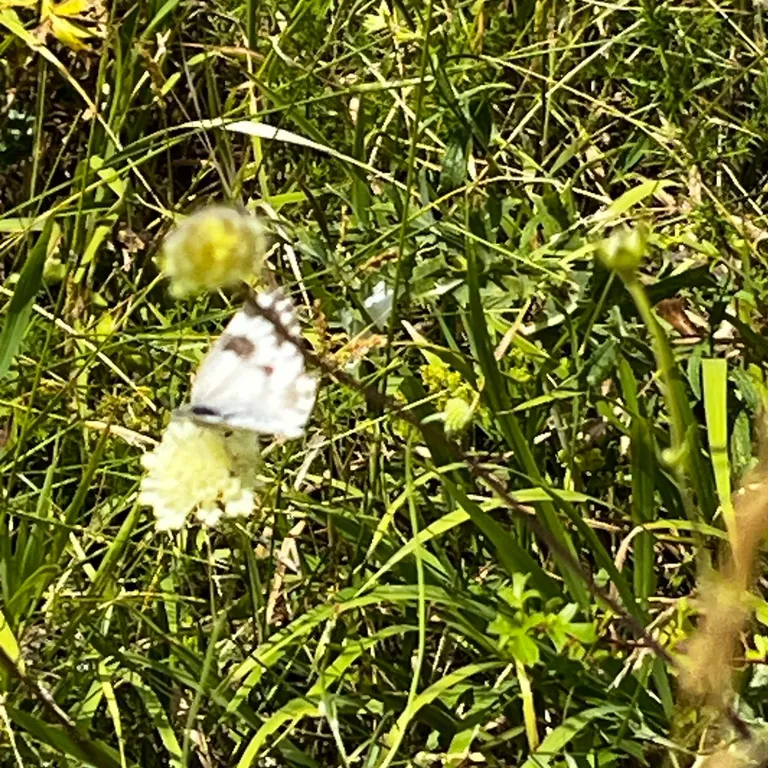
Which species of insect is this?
Pontia edusa
